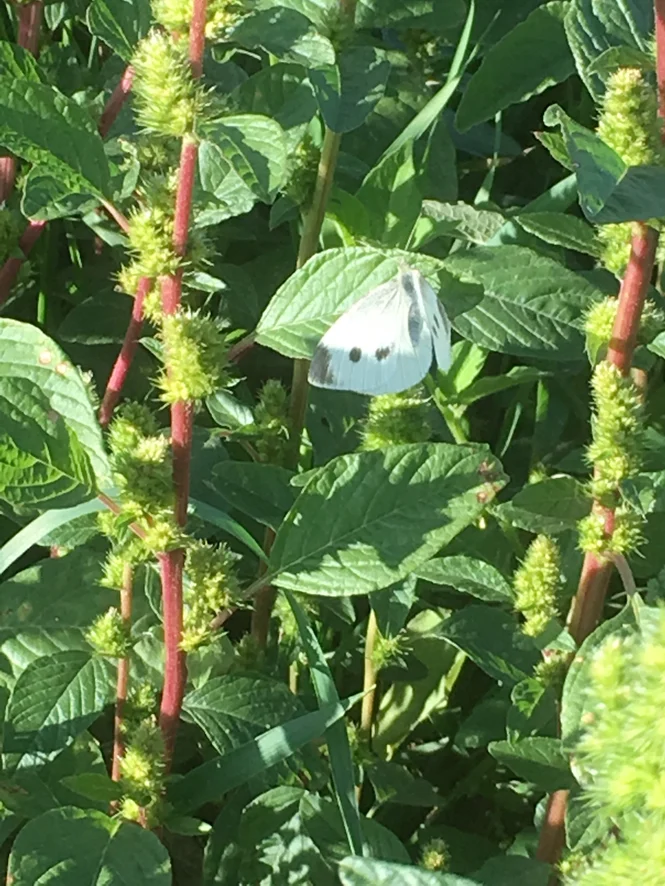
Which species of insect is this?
Pieris rapae
